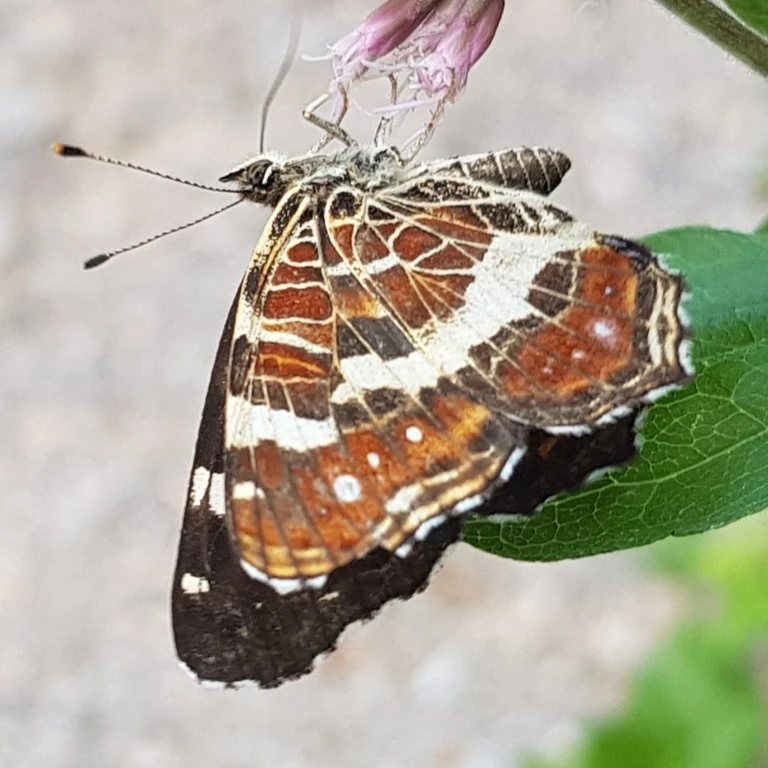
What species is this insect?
Araschnia levana
